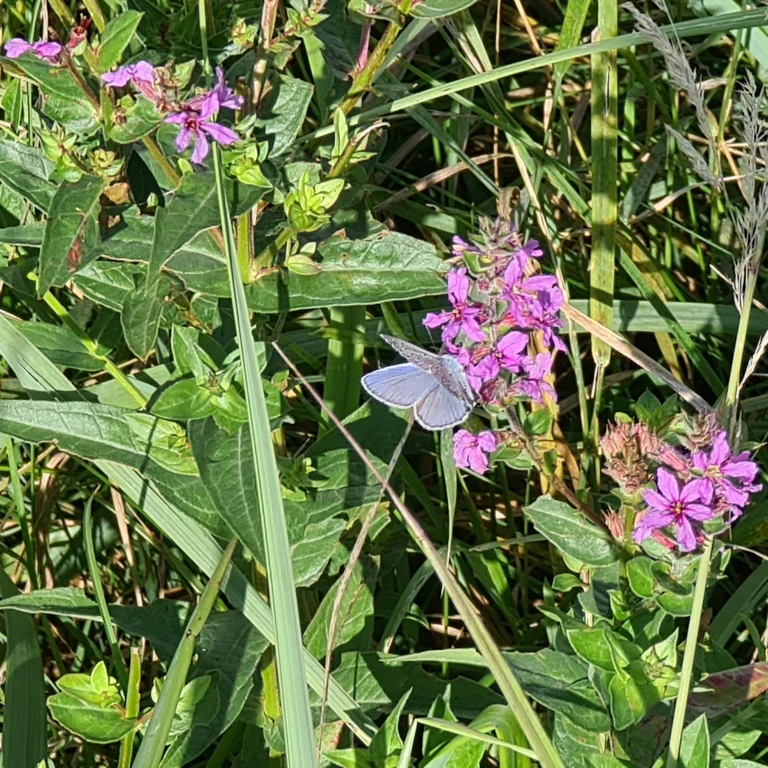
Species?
Polyommatus icarus
